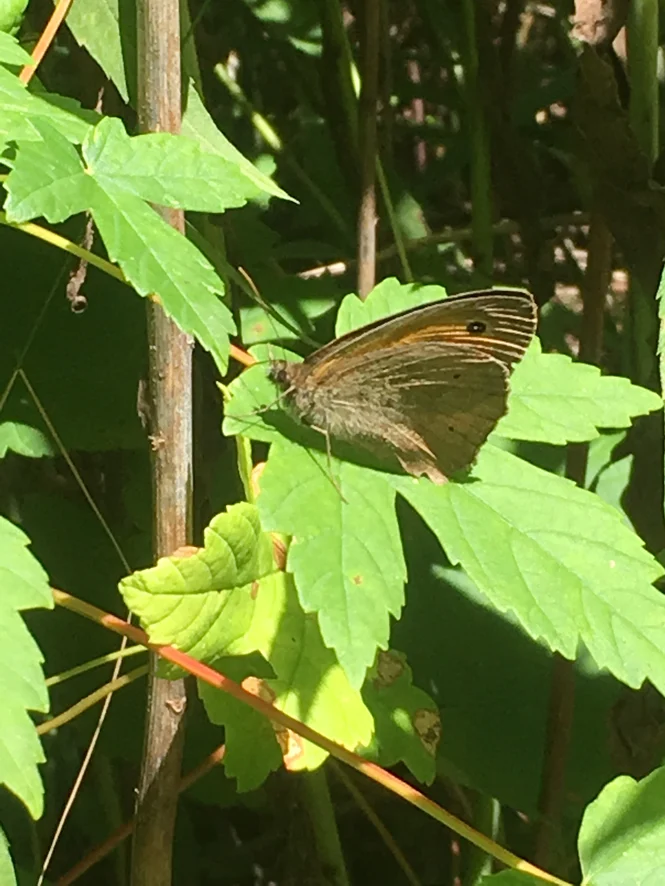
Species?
Maniola jurtina
